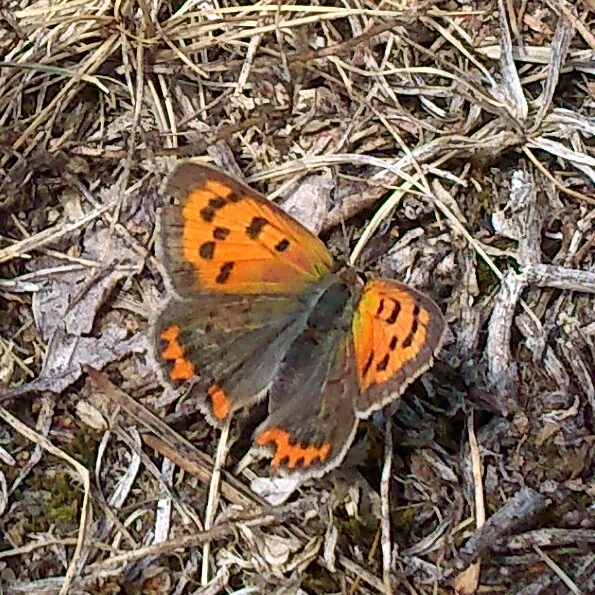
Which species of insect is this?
Lycaena phlaeas
